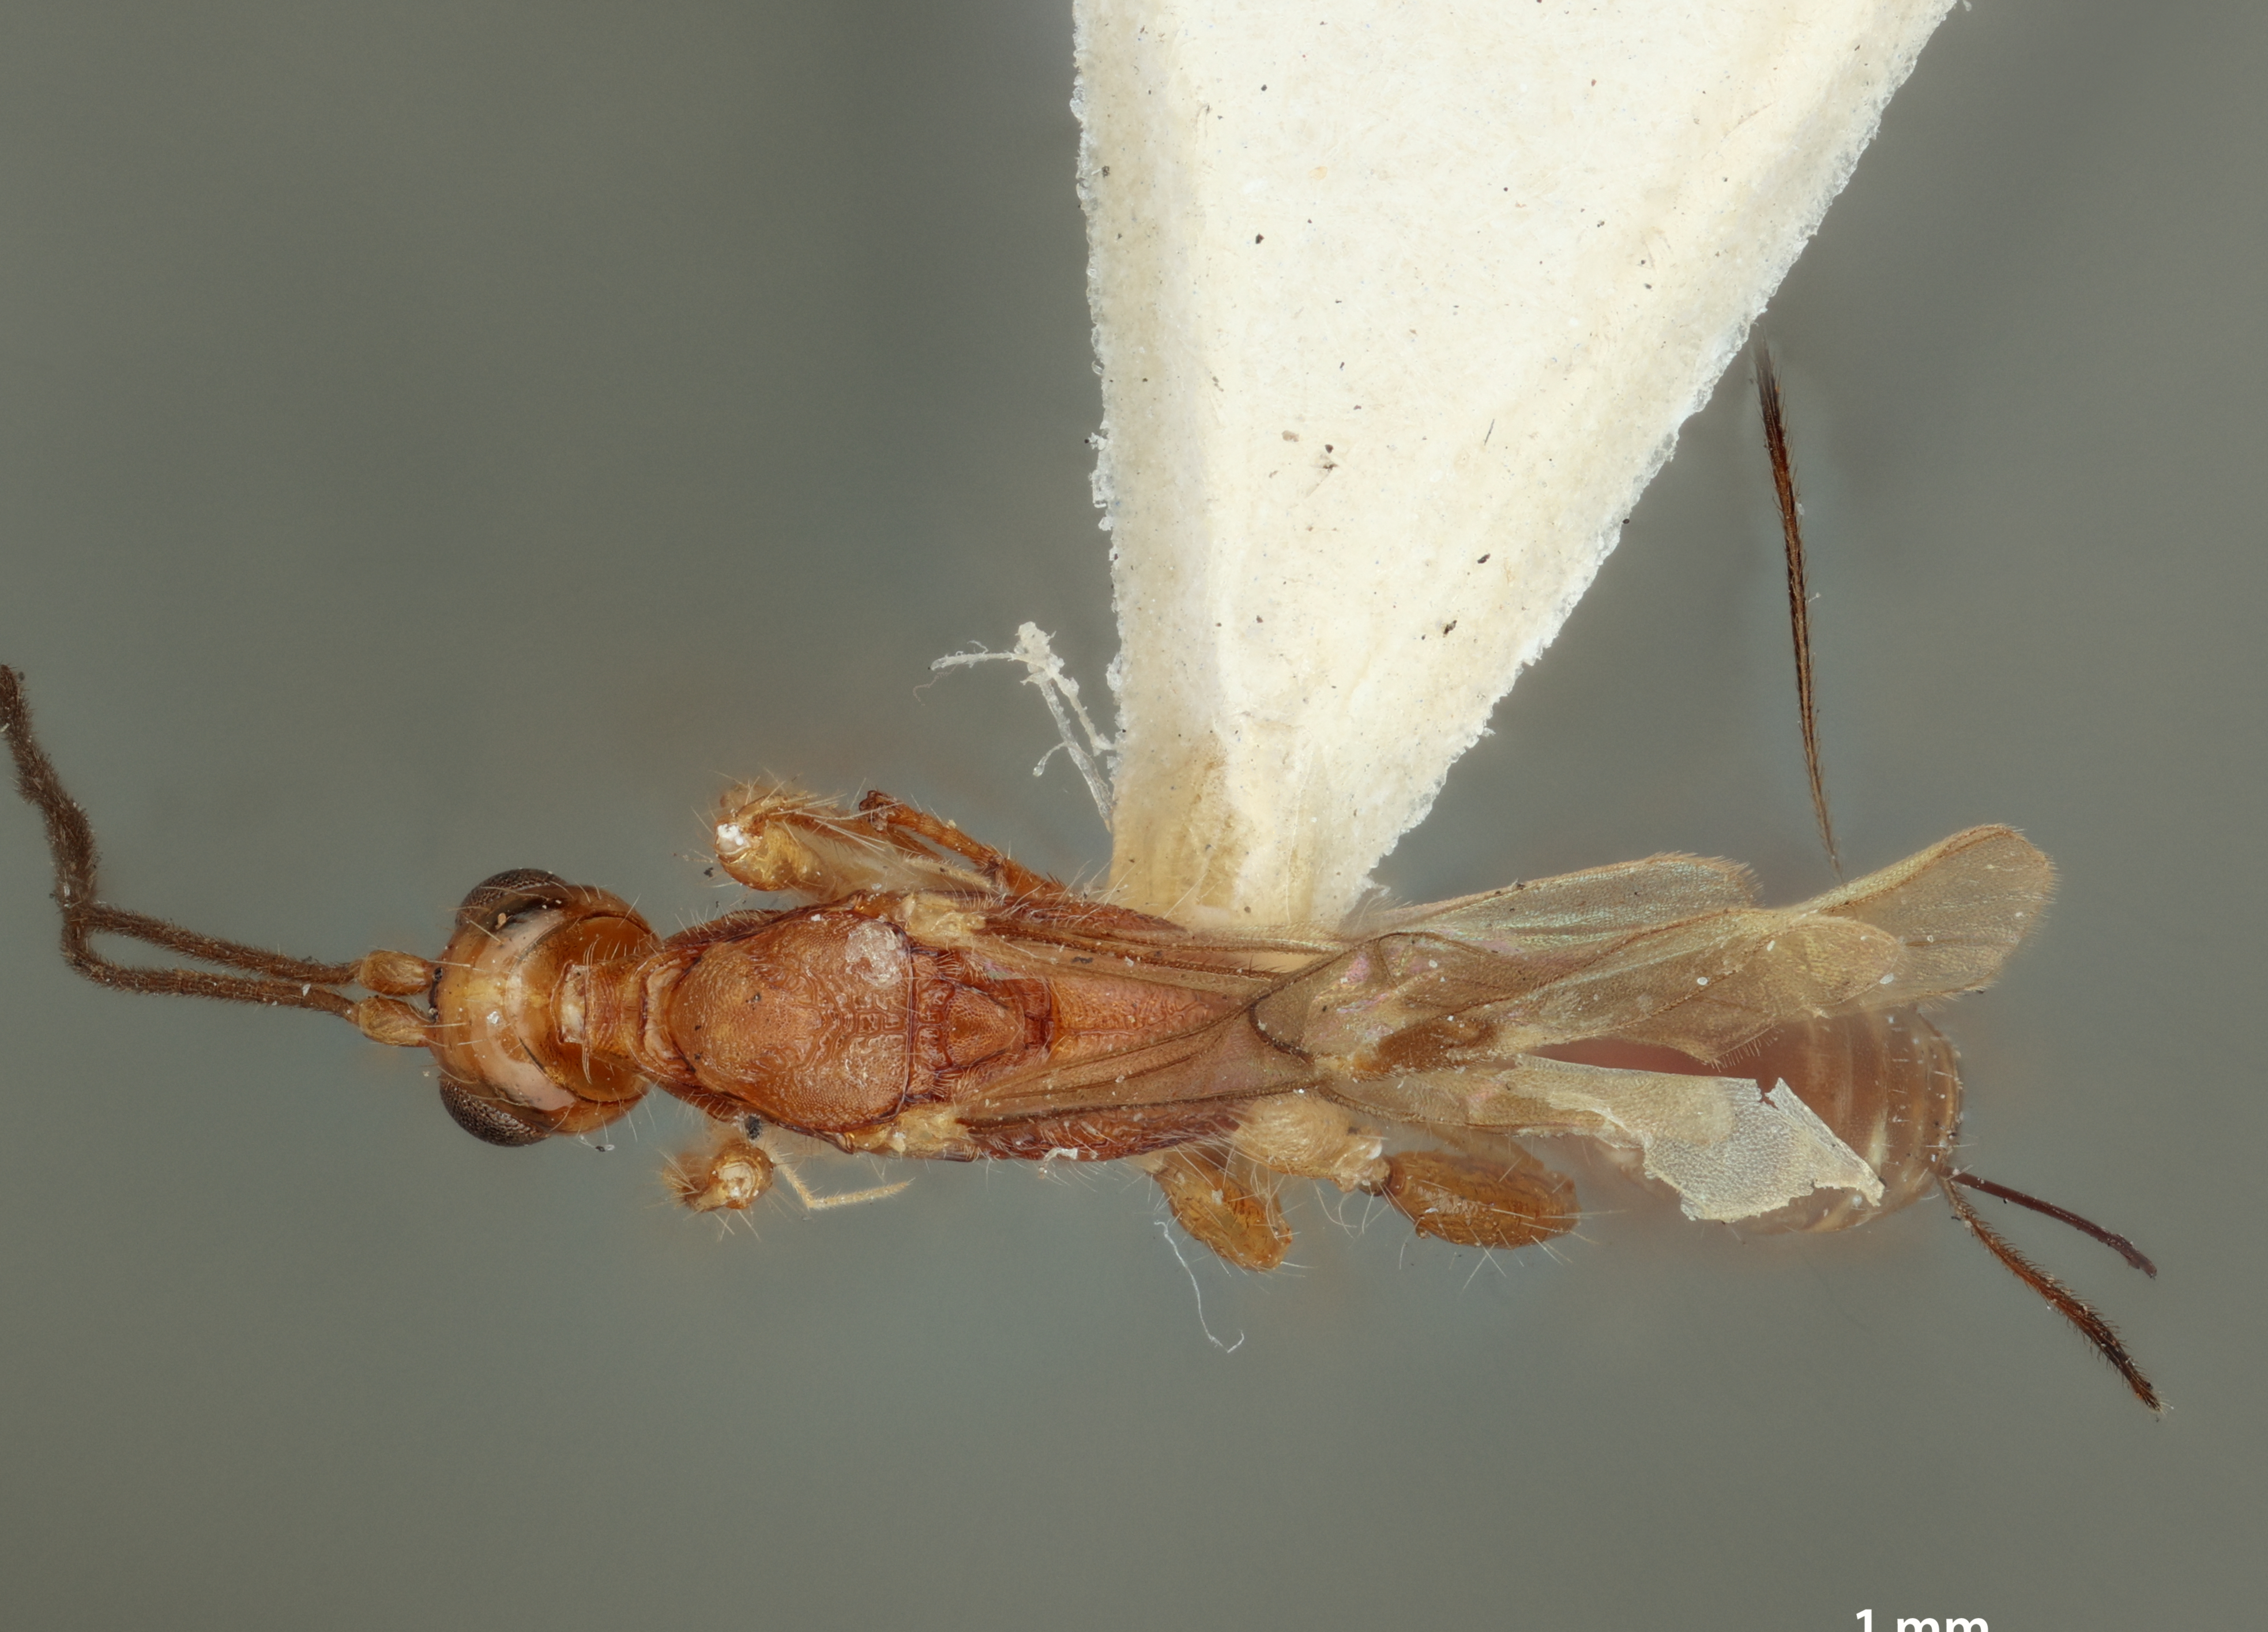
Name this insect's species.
Spathius sulmo
